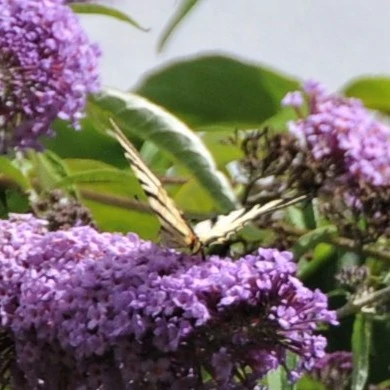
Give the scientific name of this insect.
Iphiclides podalirius
